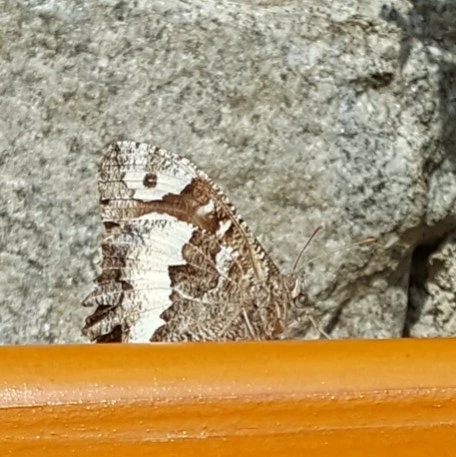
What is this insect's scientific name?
Brintesia circe
